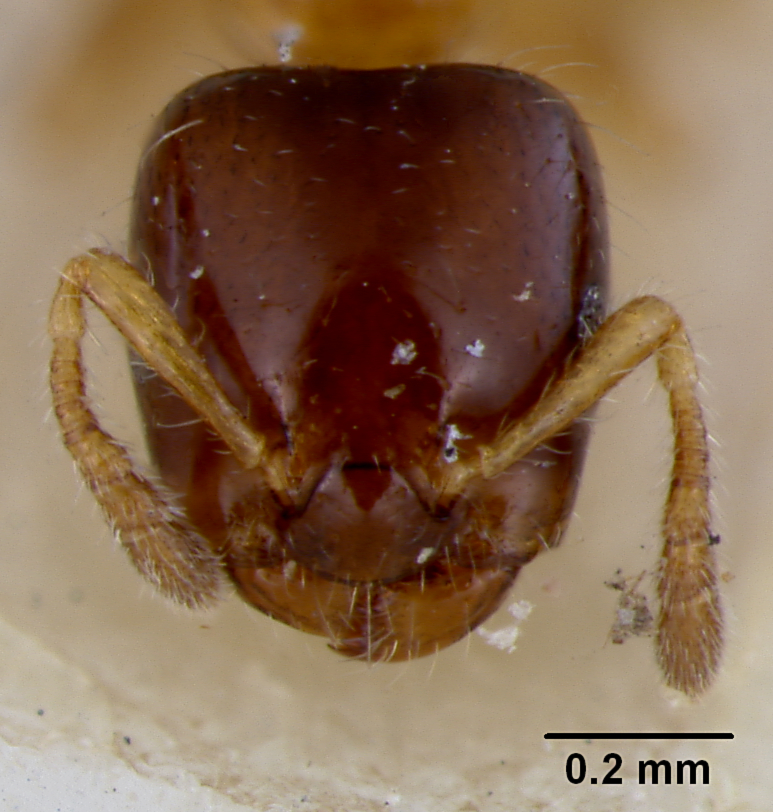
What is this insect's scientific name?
Myrmelachista ambigua
